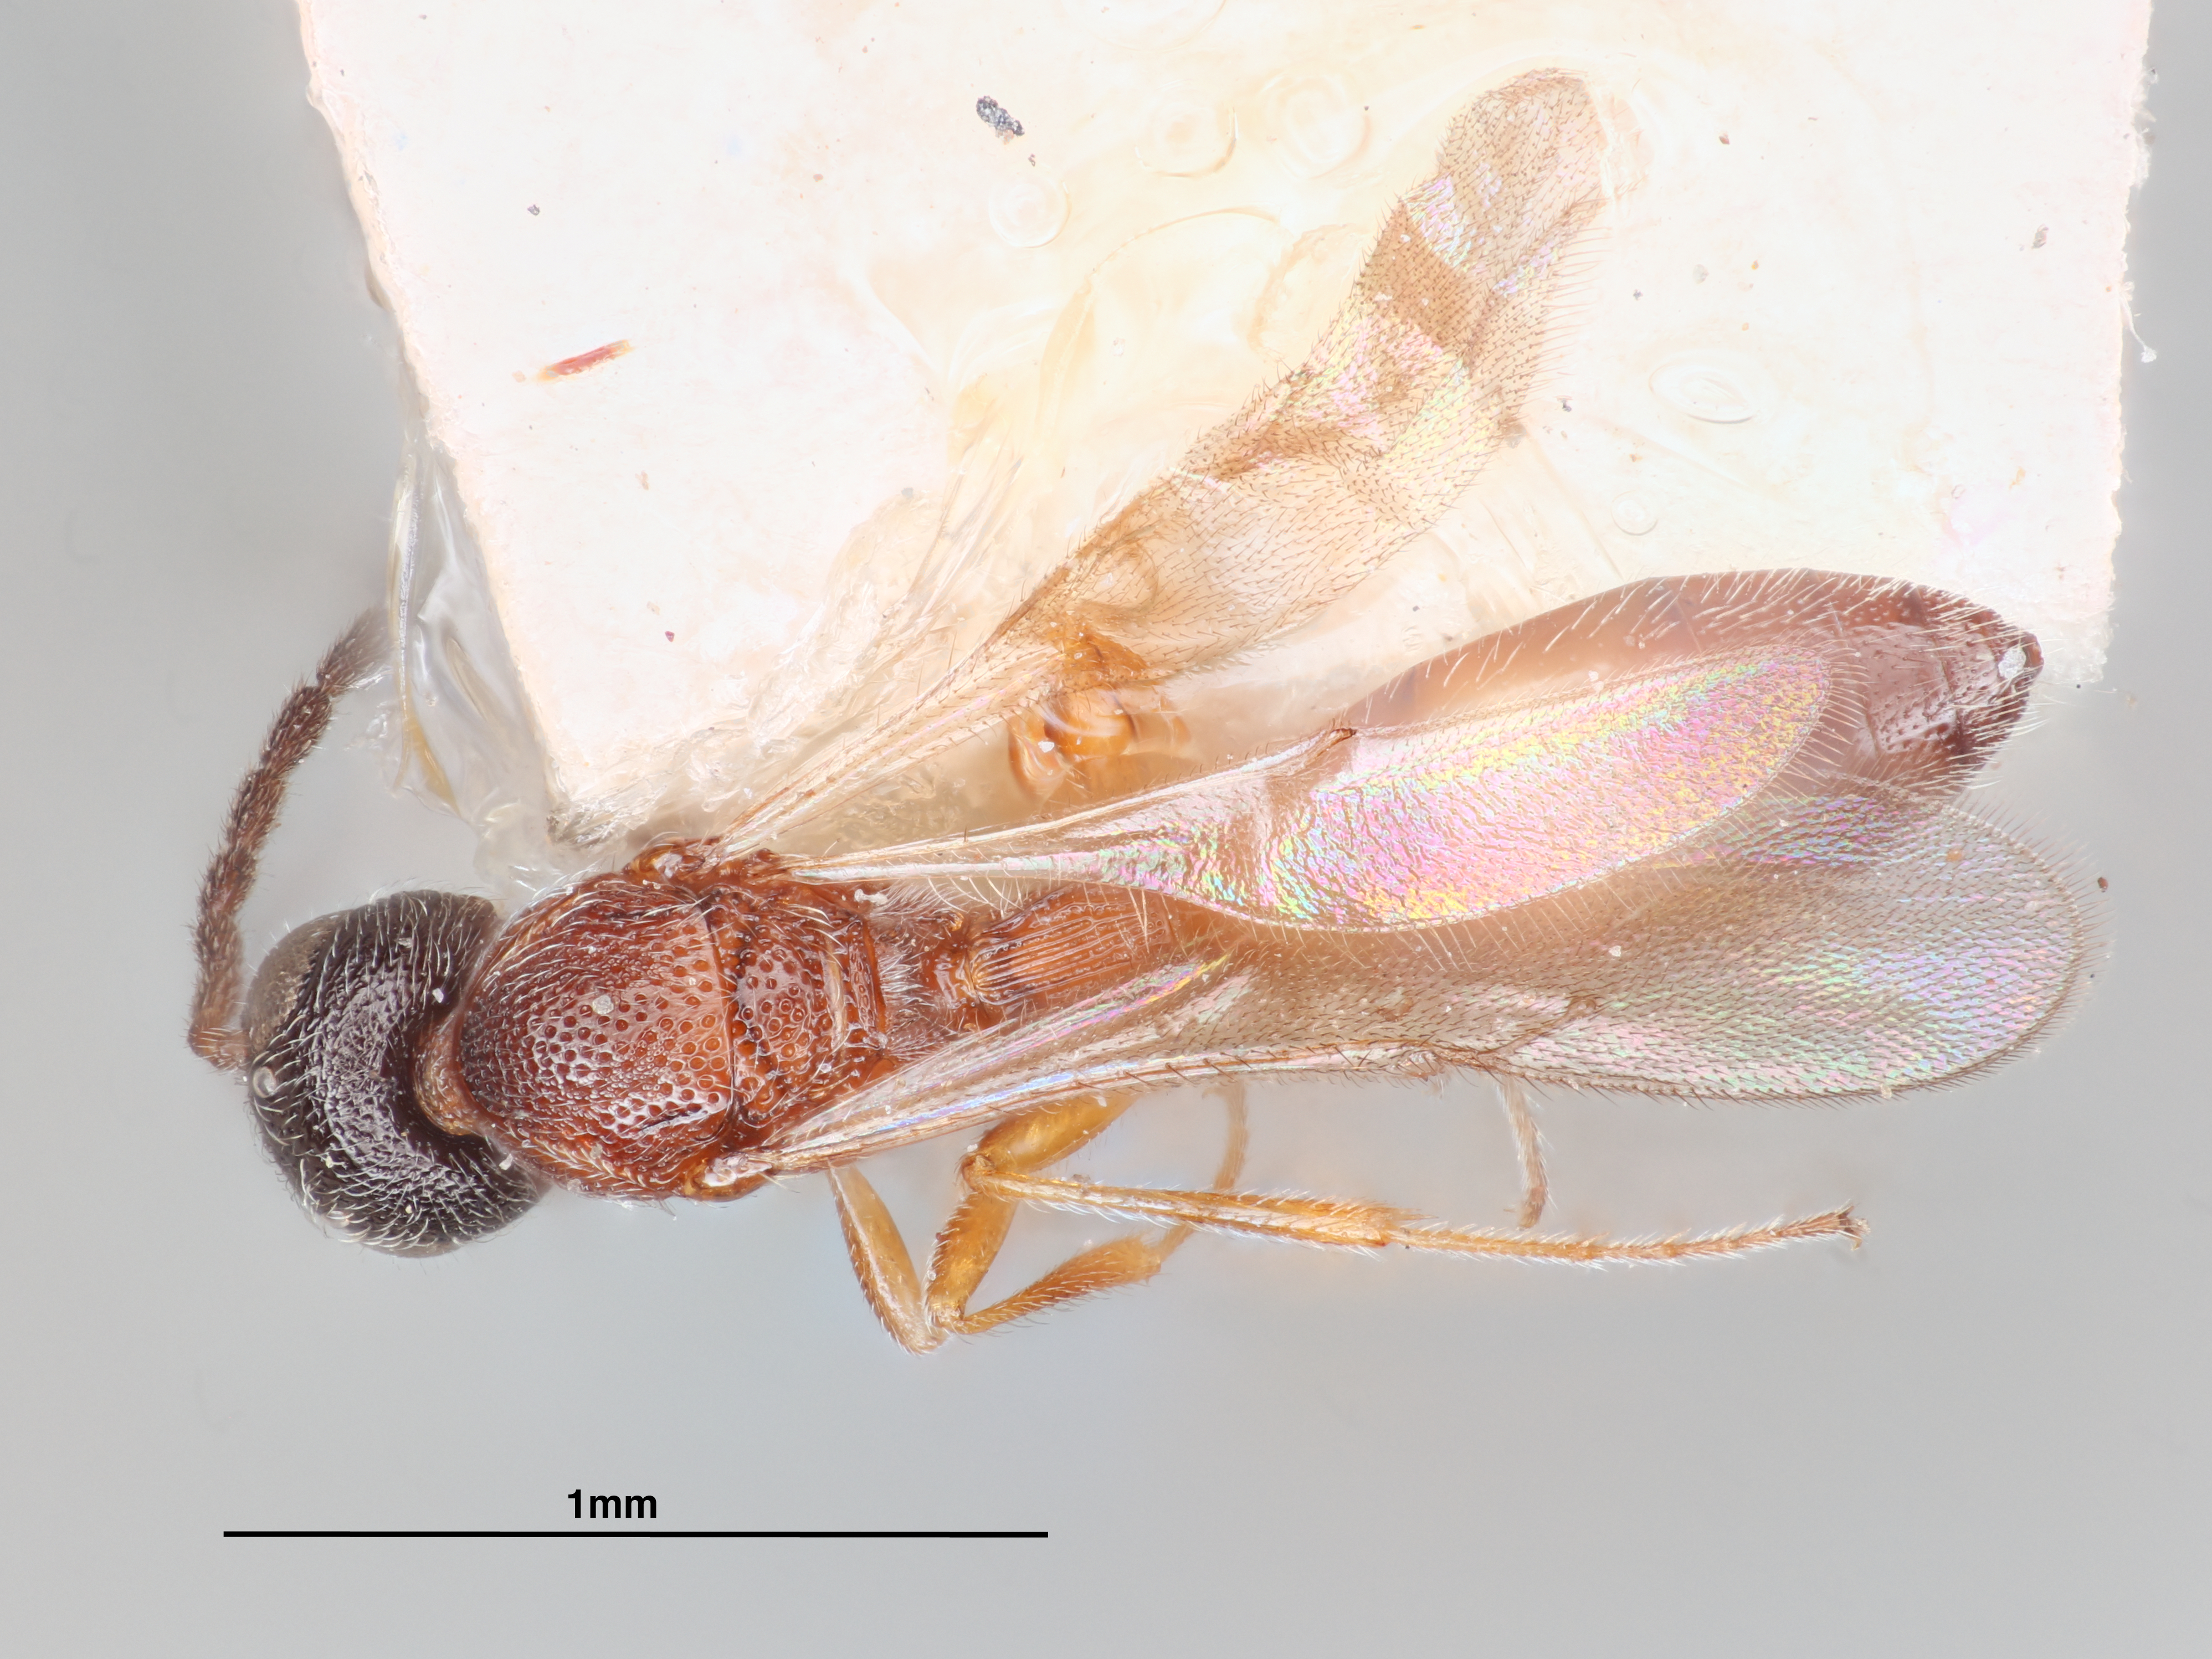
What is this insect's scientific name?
Paridris karnatakensis
